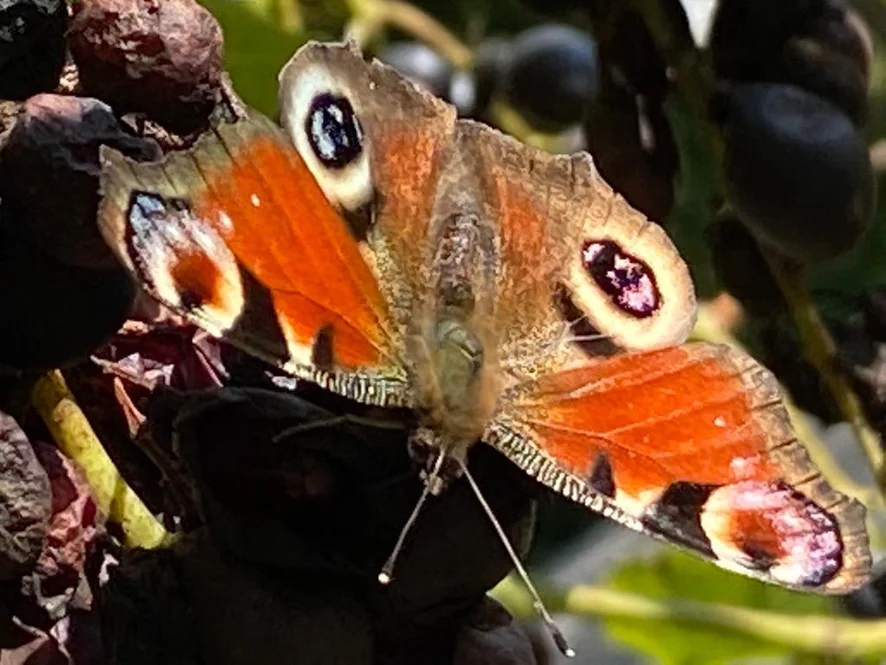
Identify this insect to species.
Aglais io
